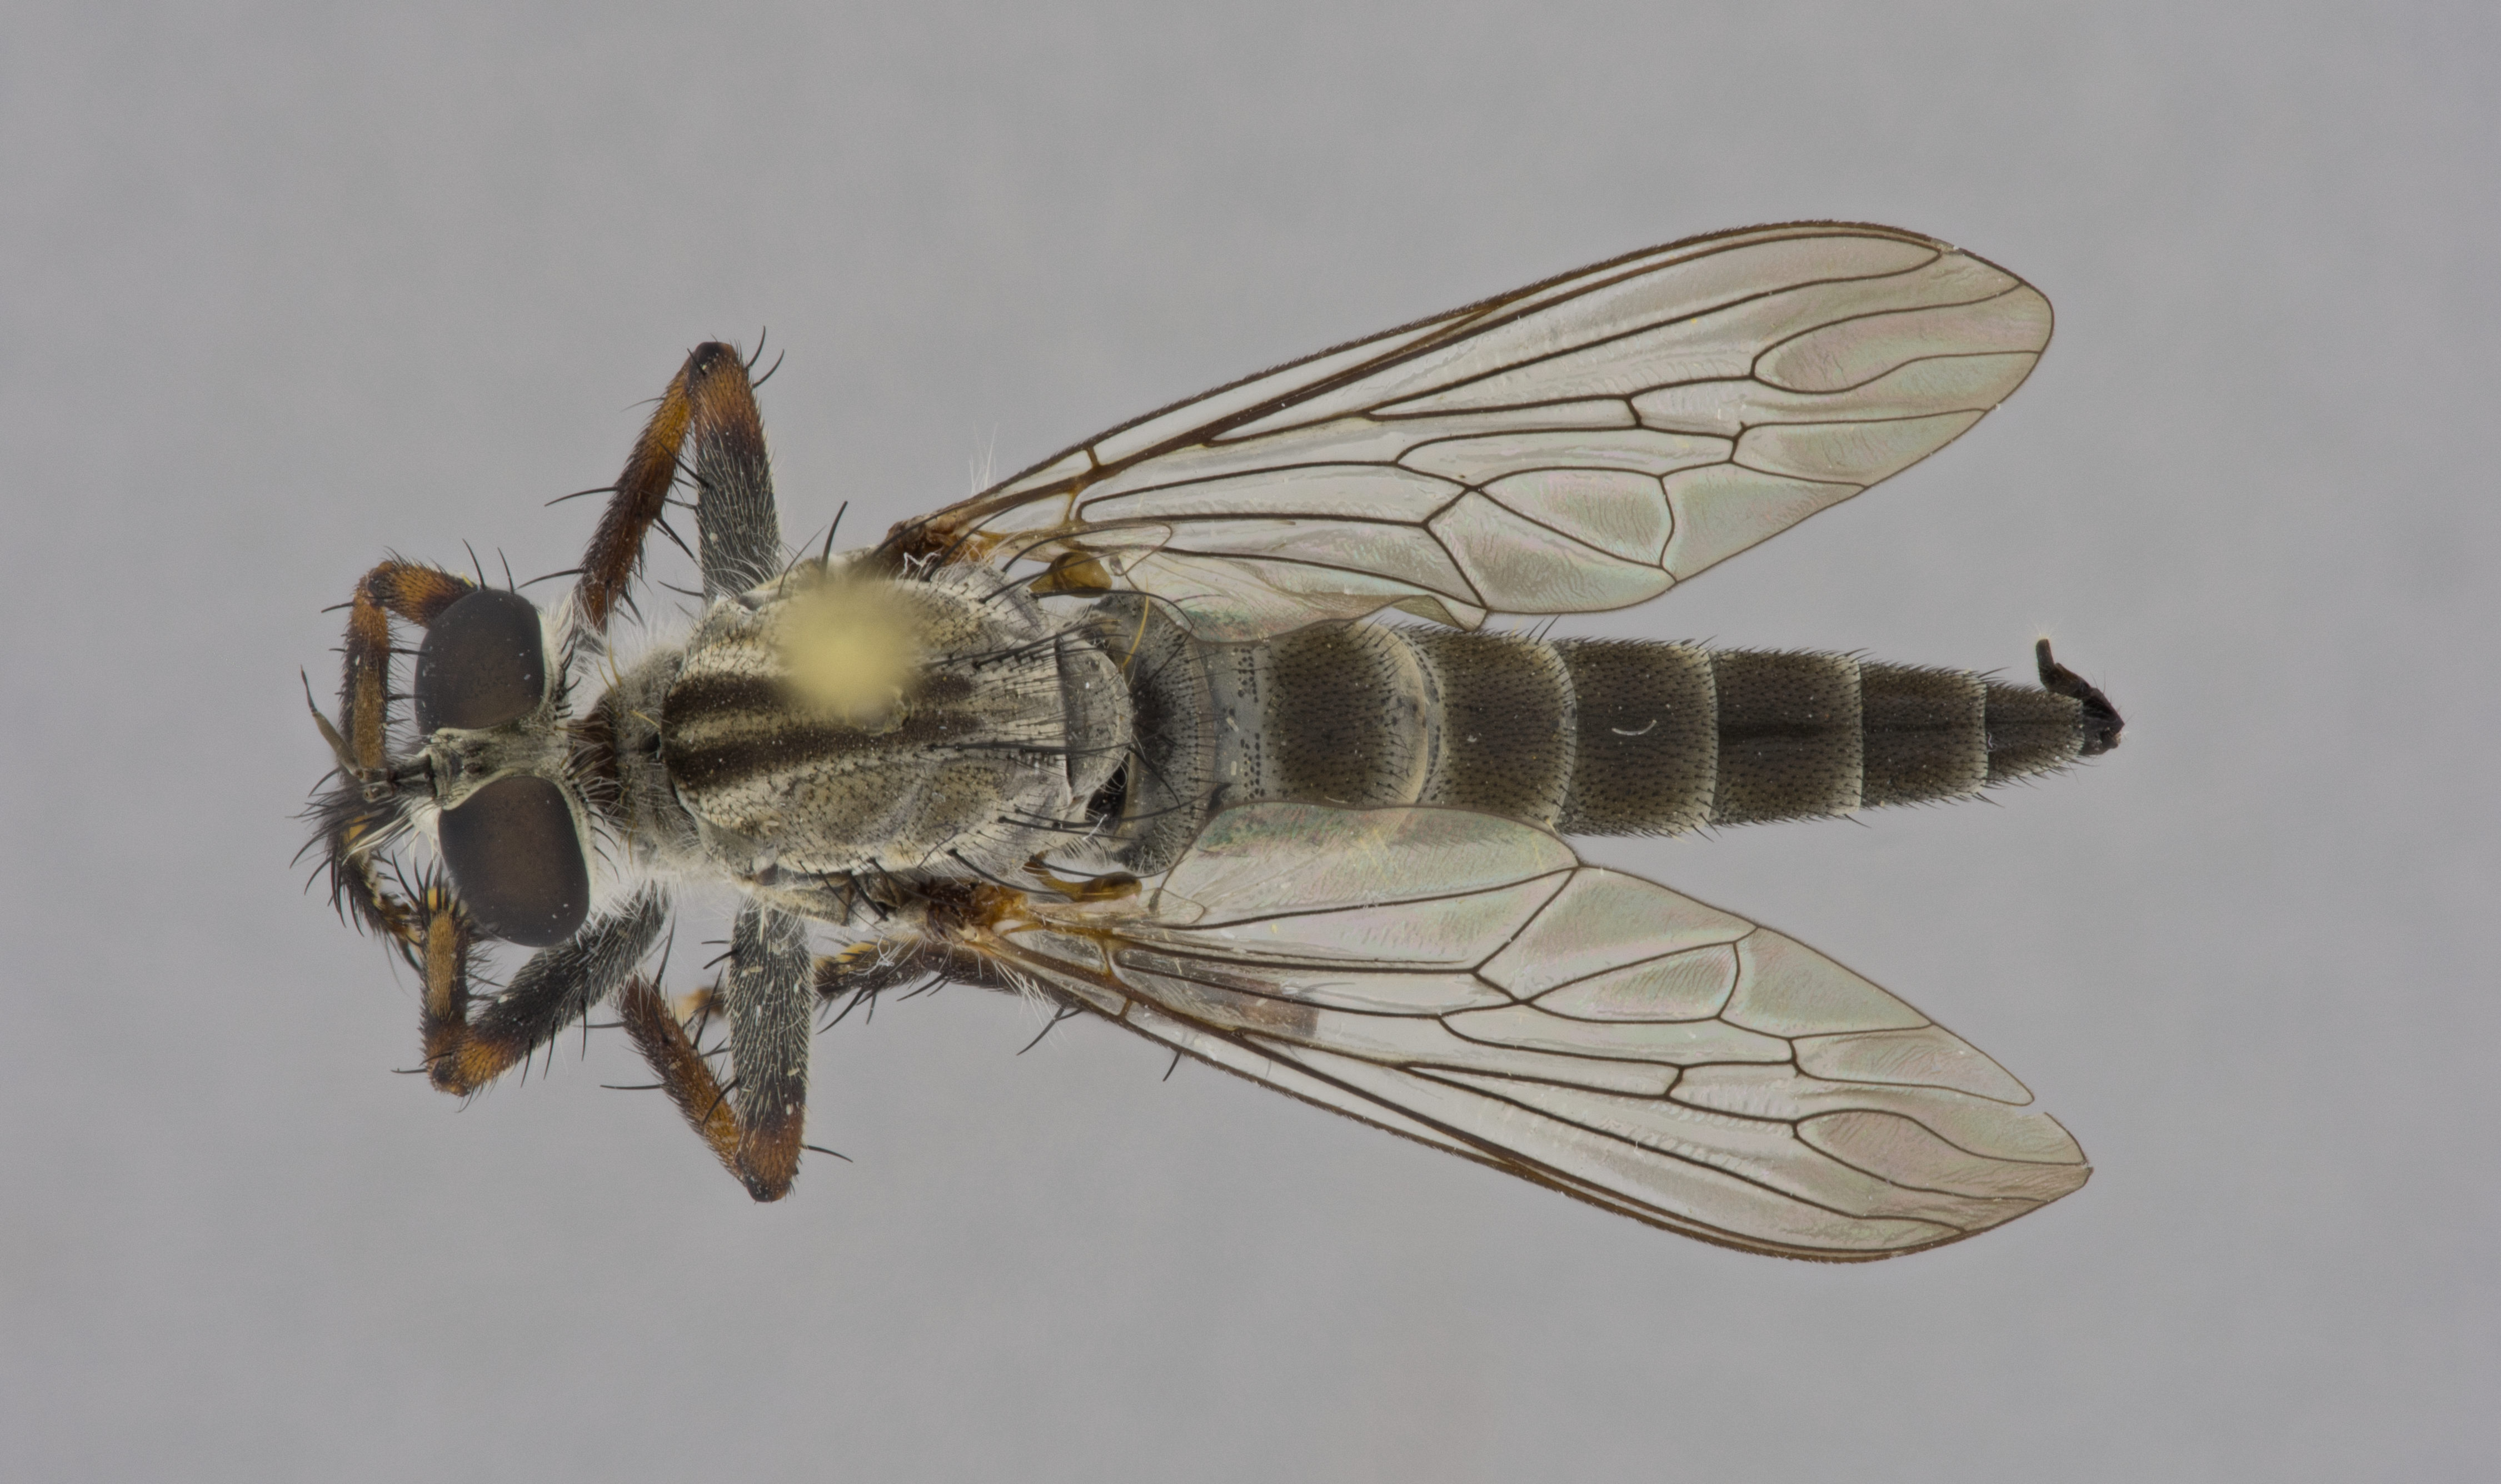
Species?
Machimus occidentalis
